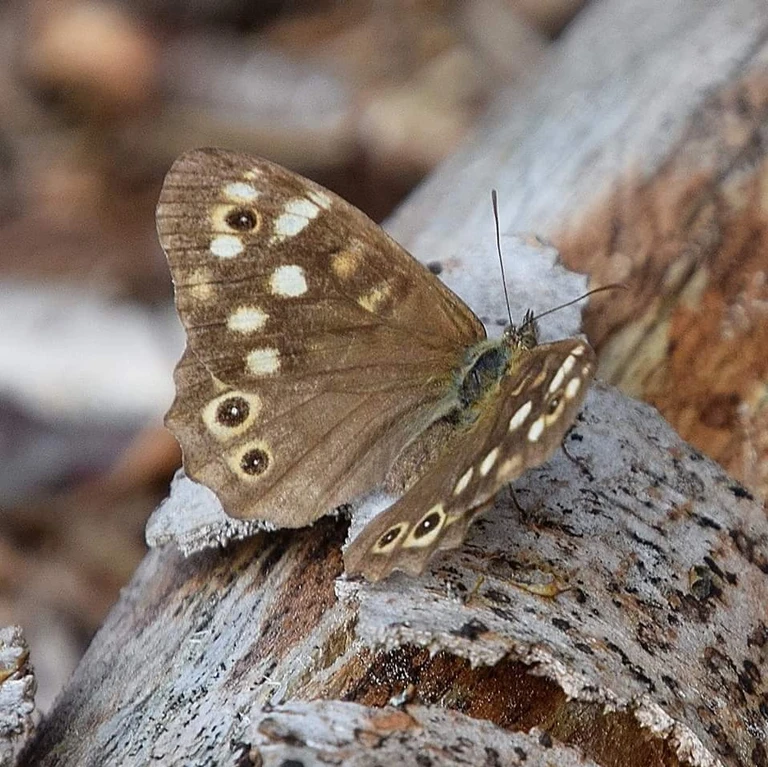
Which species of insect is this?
Pararge aegeria
